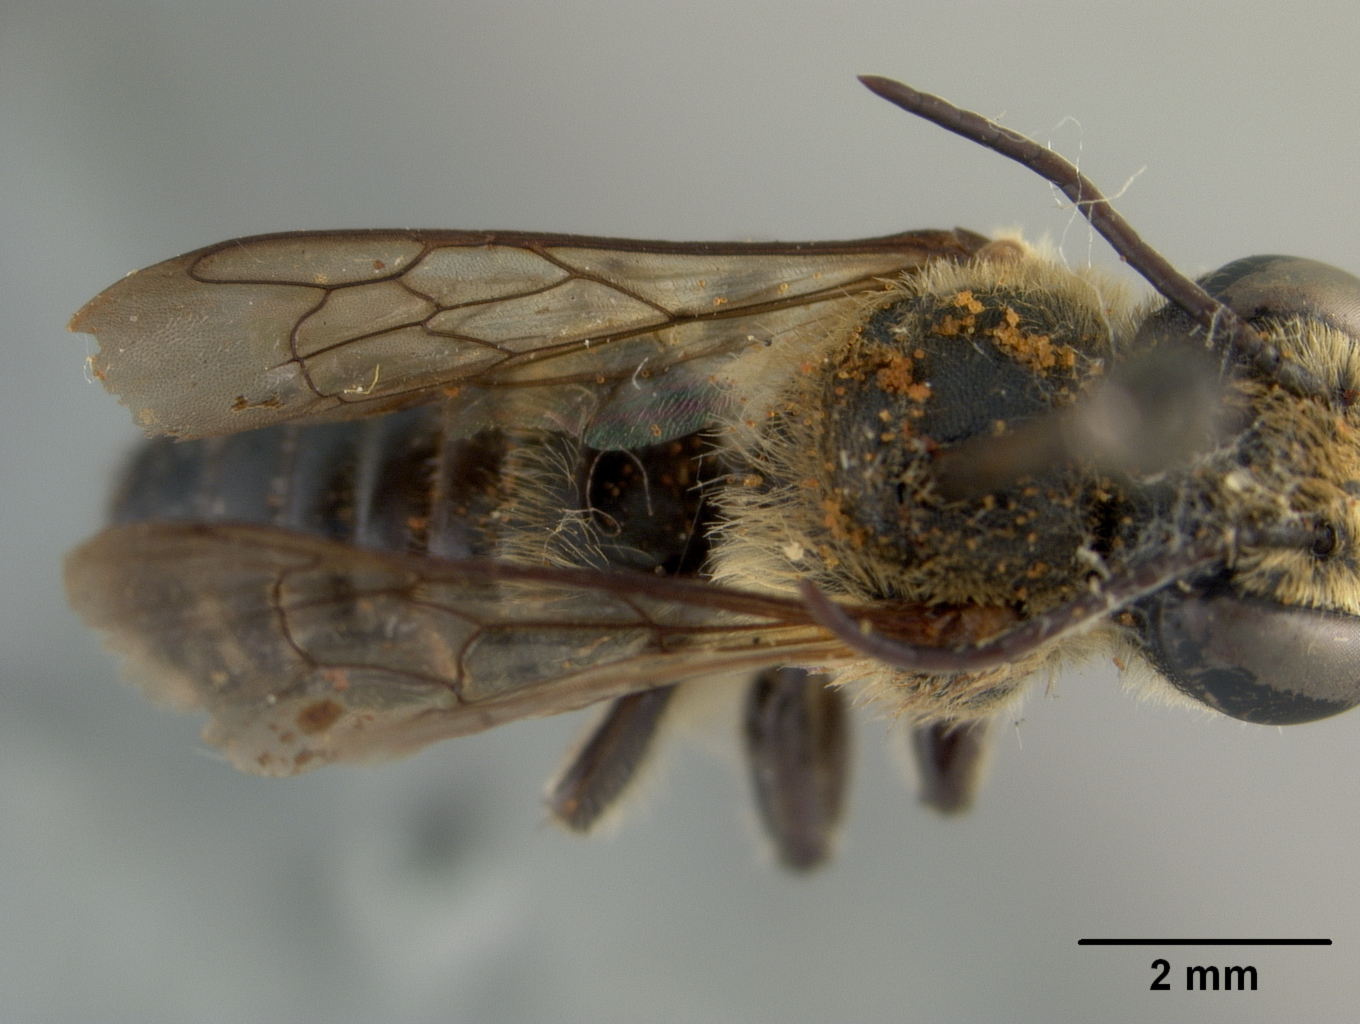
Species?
Megachile mcgregori
